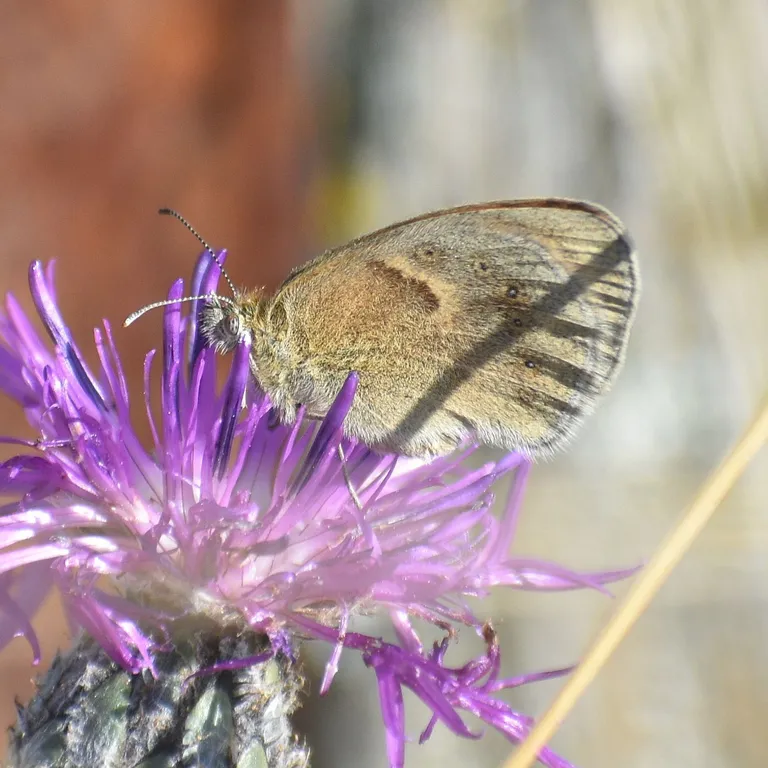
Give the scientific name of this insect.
Coenonympha pamphilus
